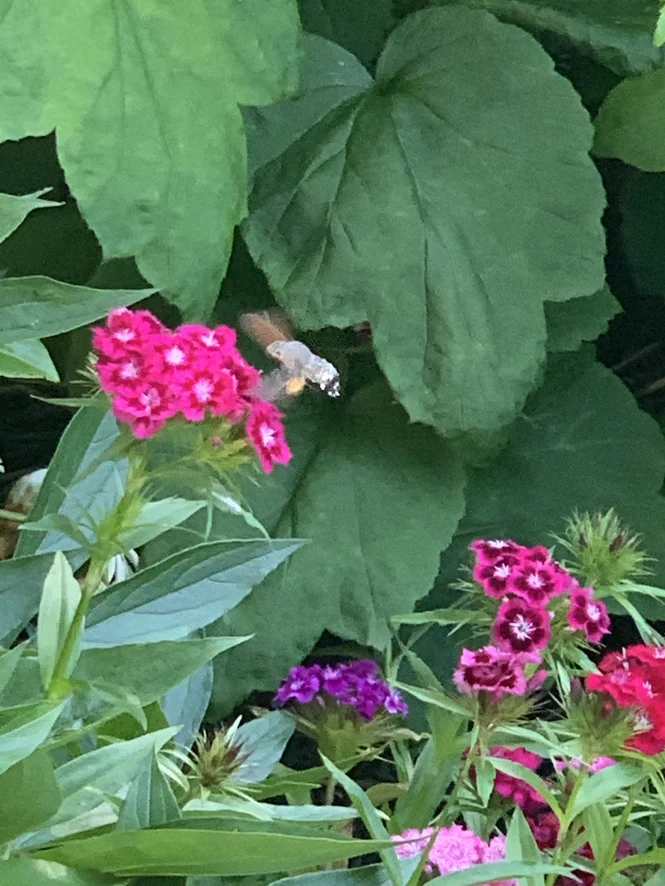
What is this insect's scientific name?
Macroglossum stellatarum
